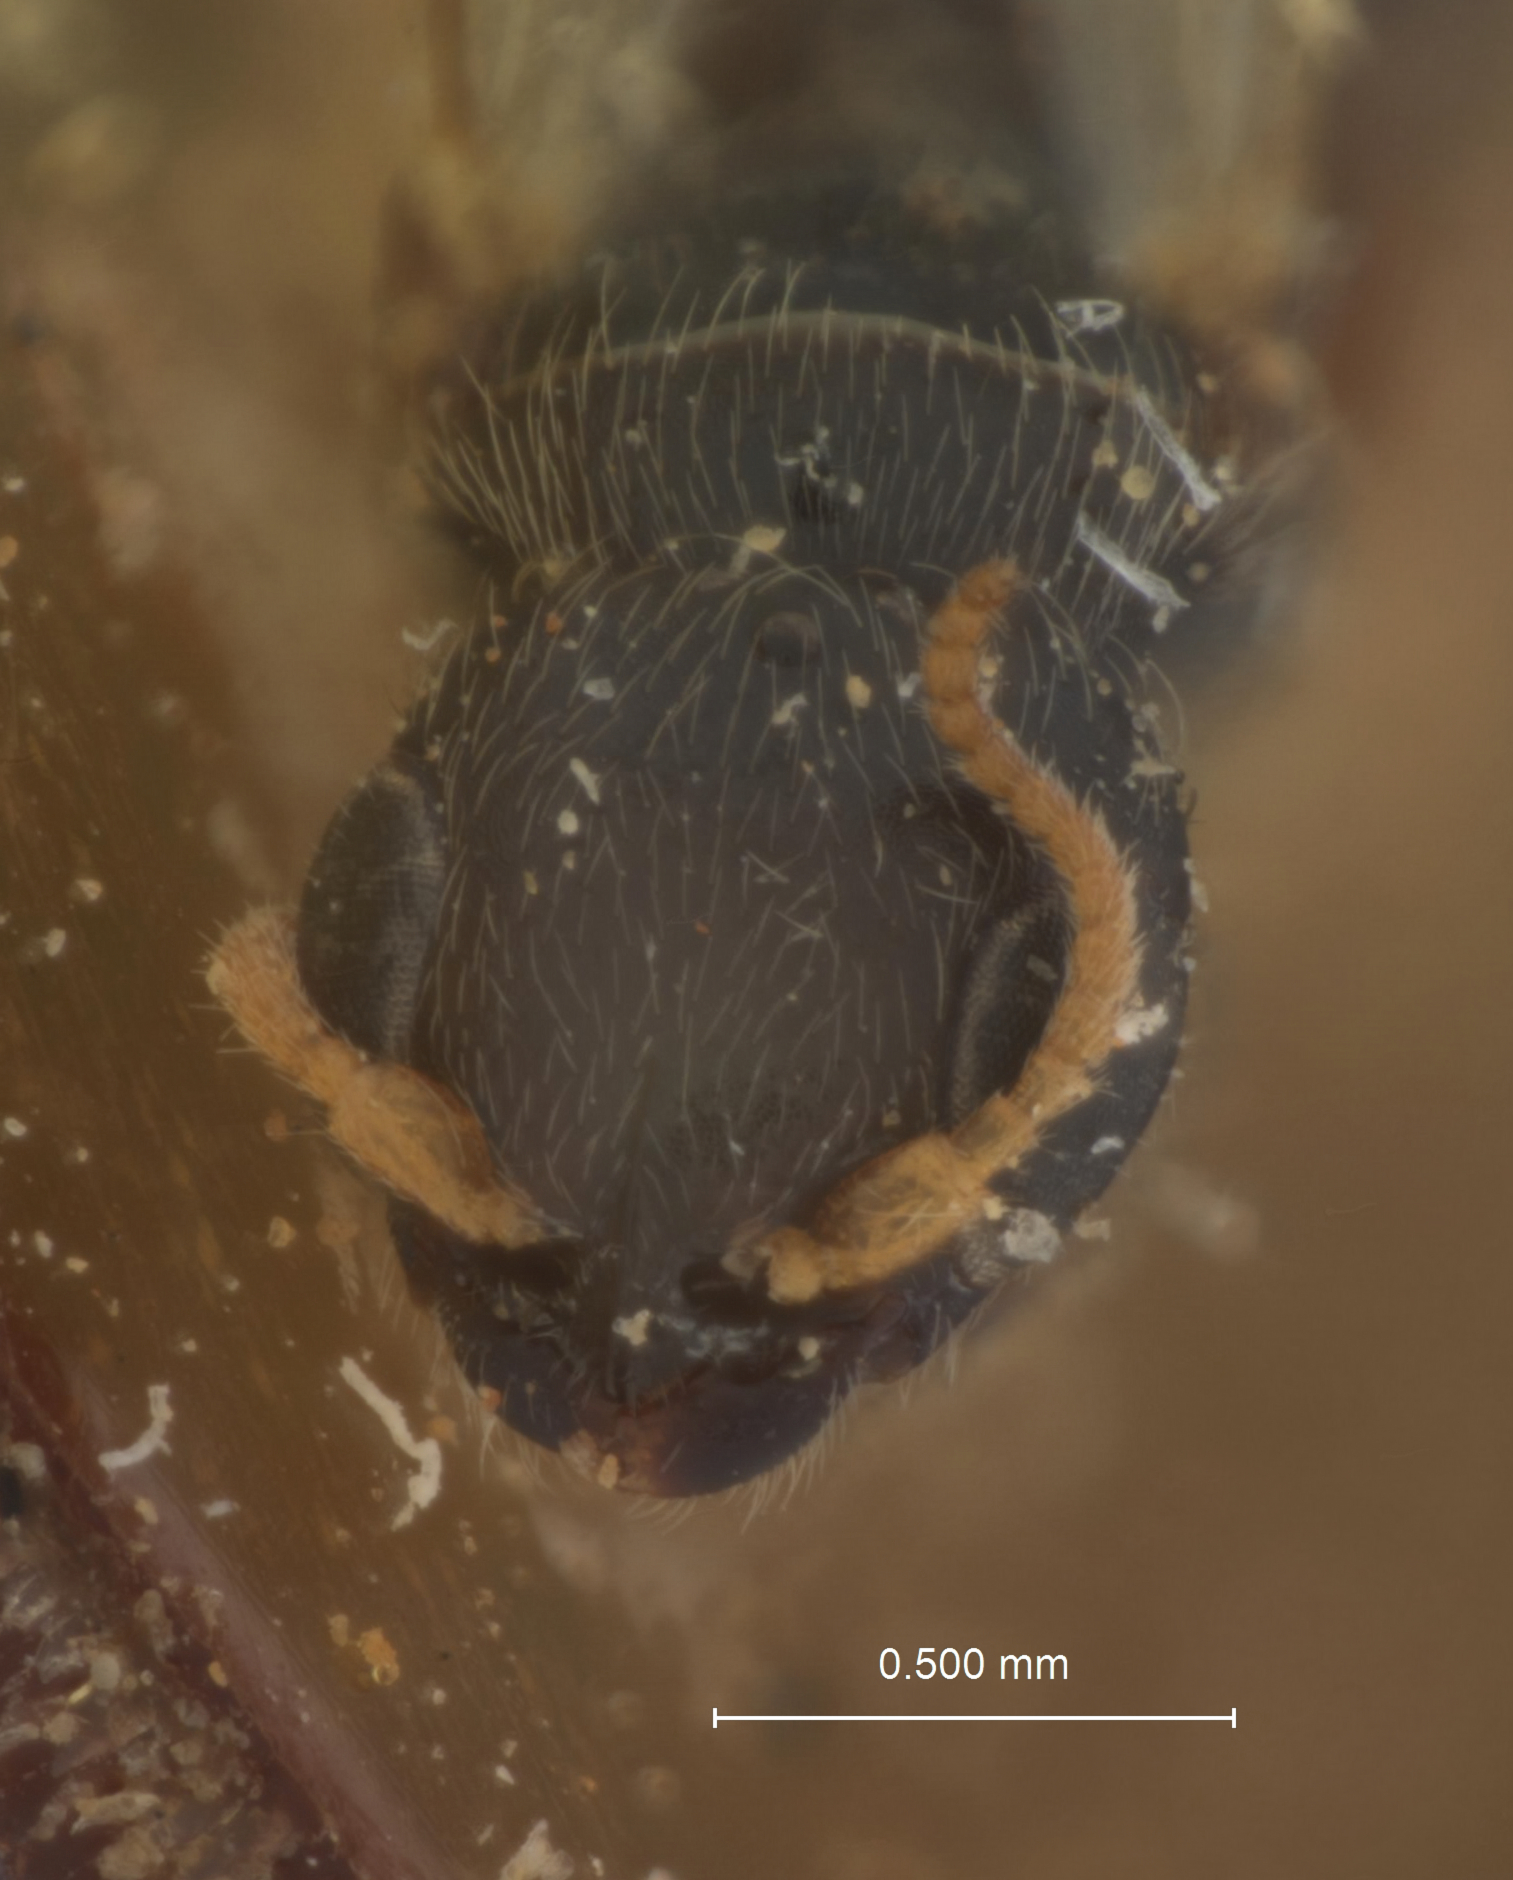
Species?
Perisierola nephantidis
